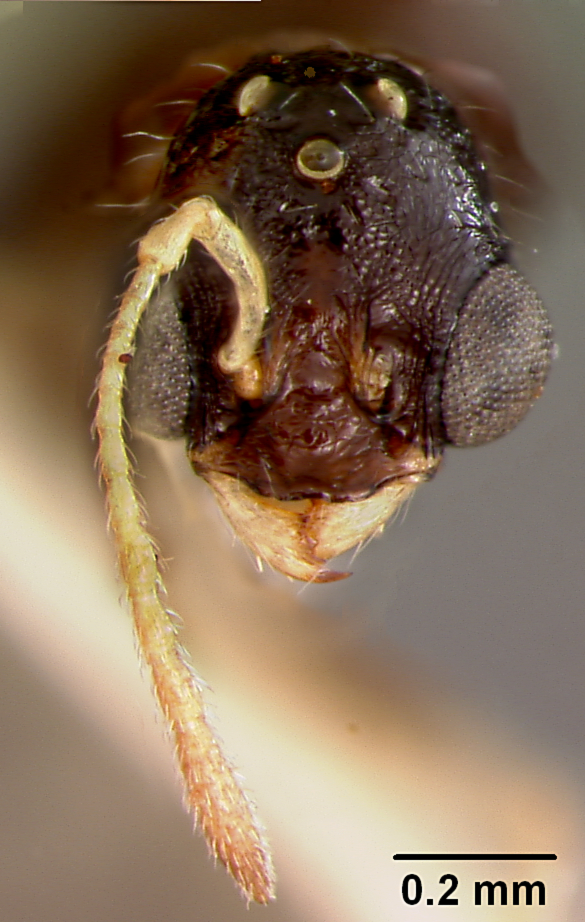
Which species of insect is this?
Leptothorax manni
